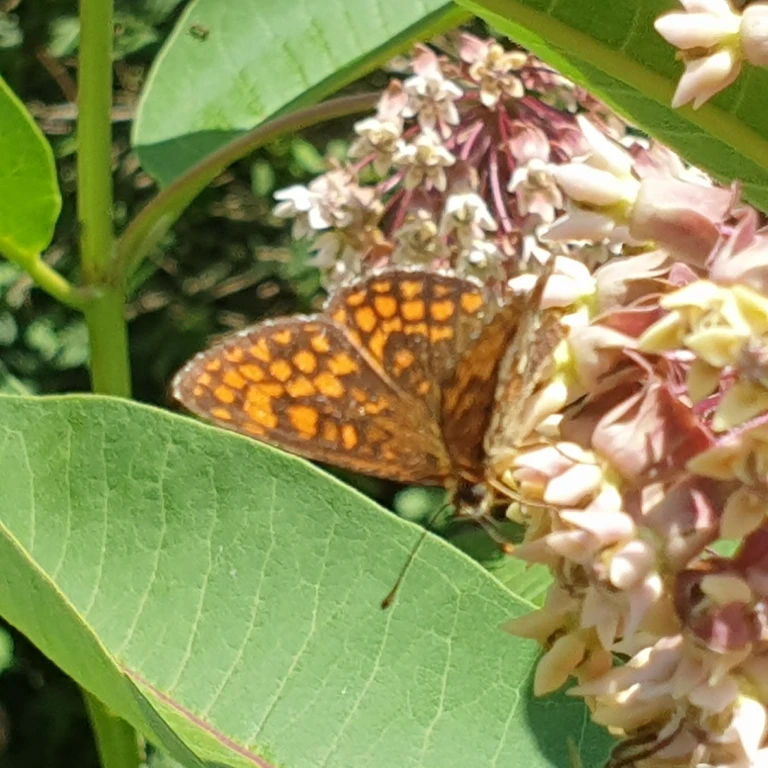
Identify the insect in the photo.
Melitaea athalia
